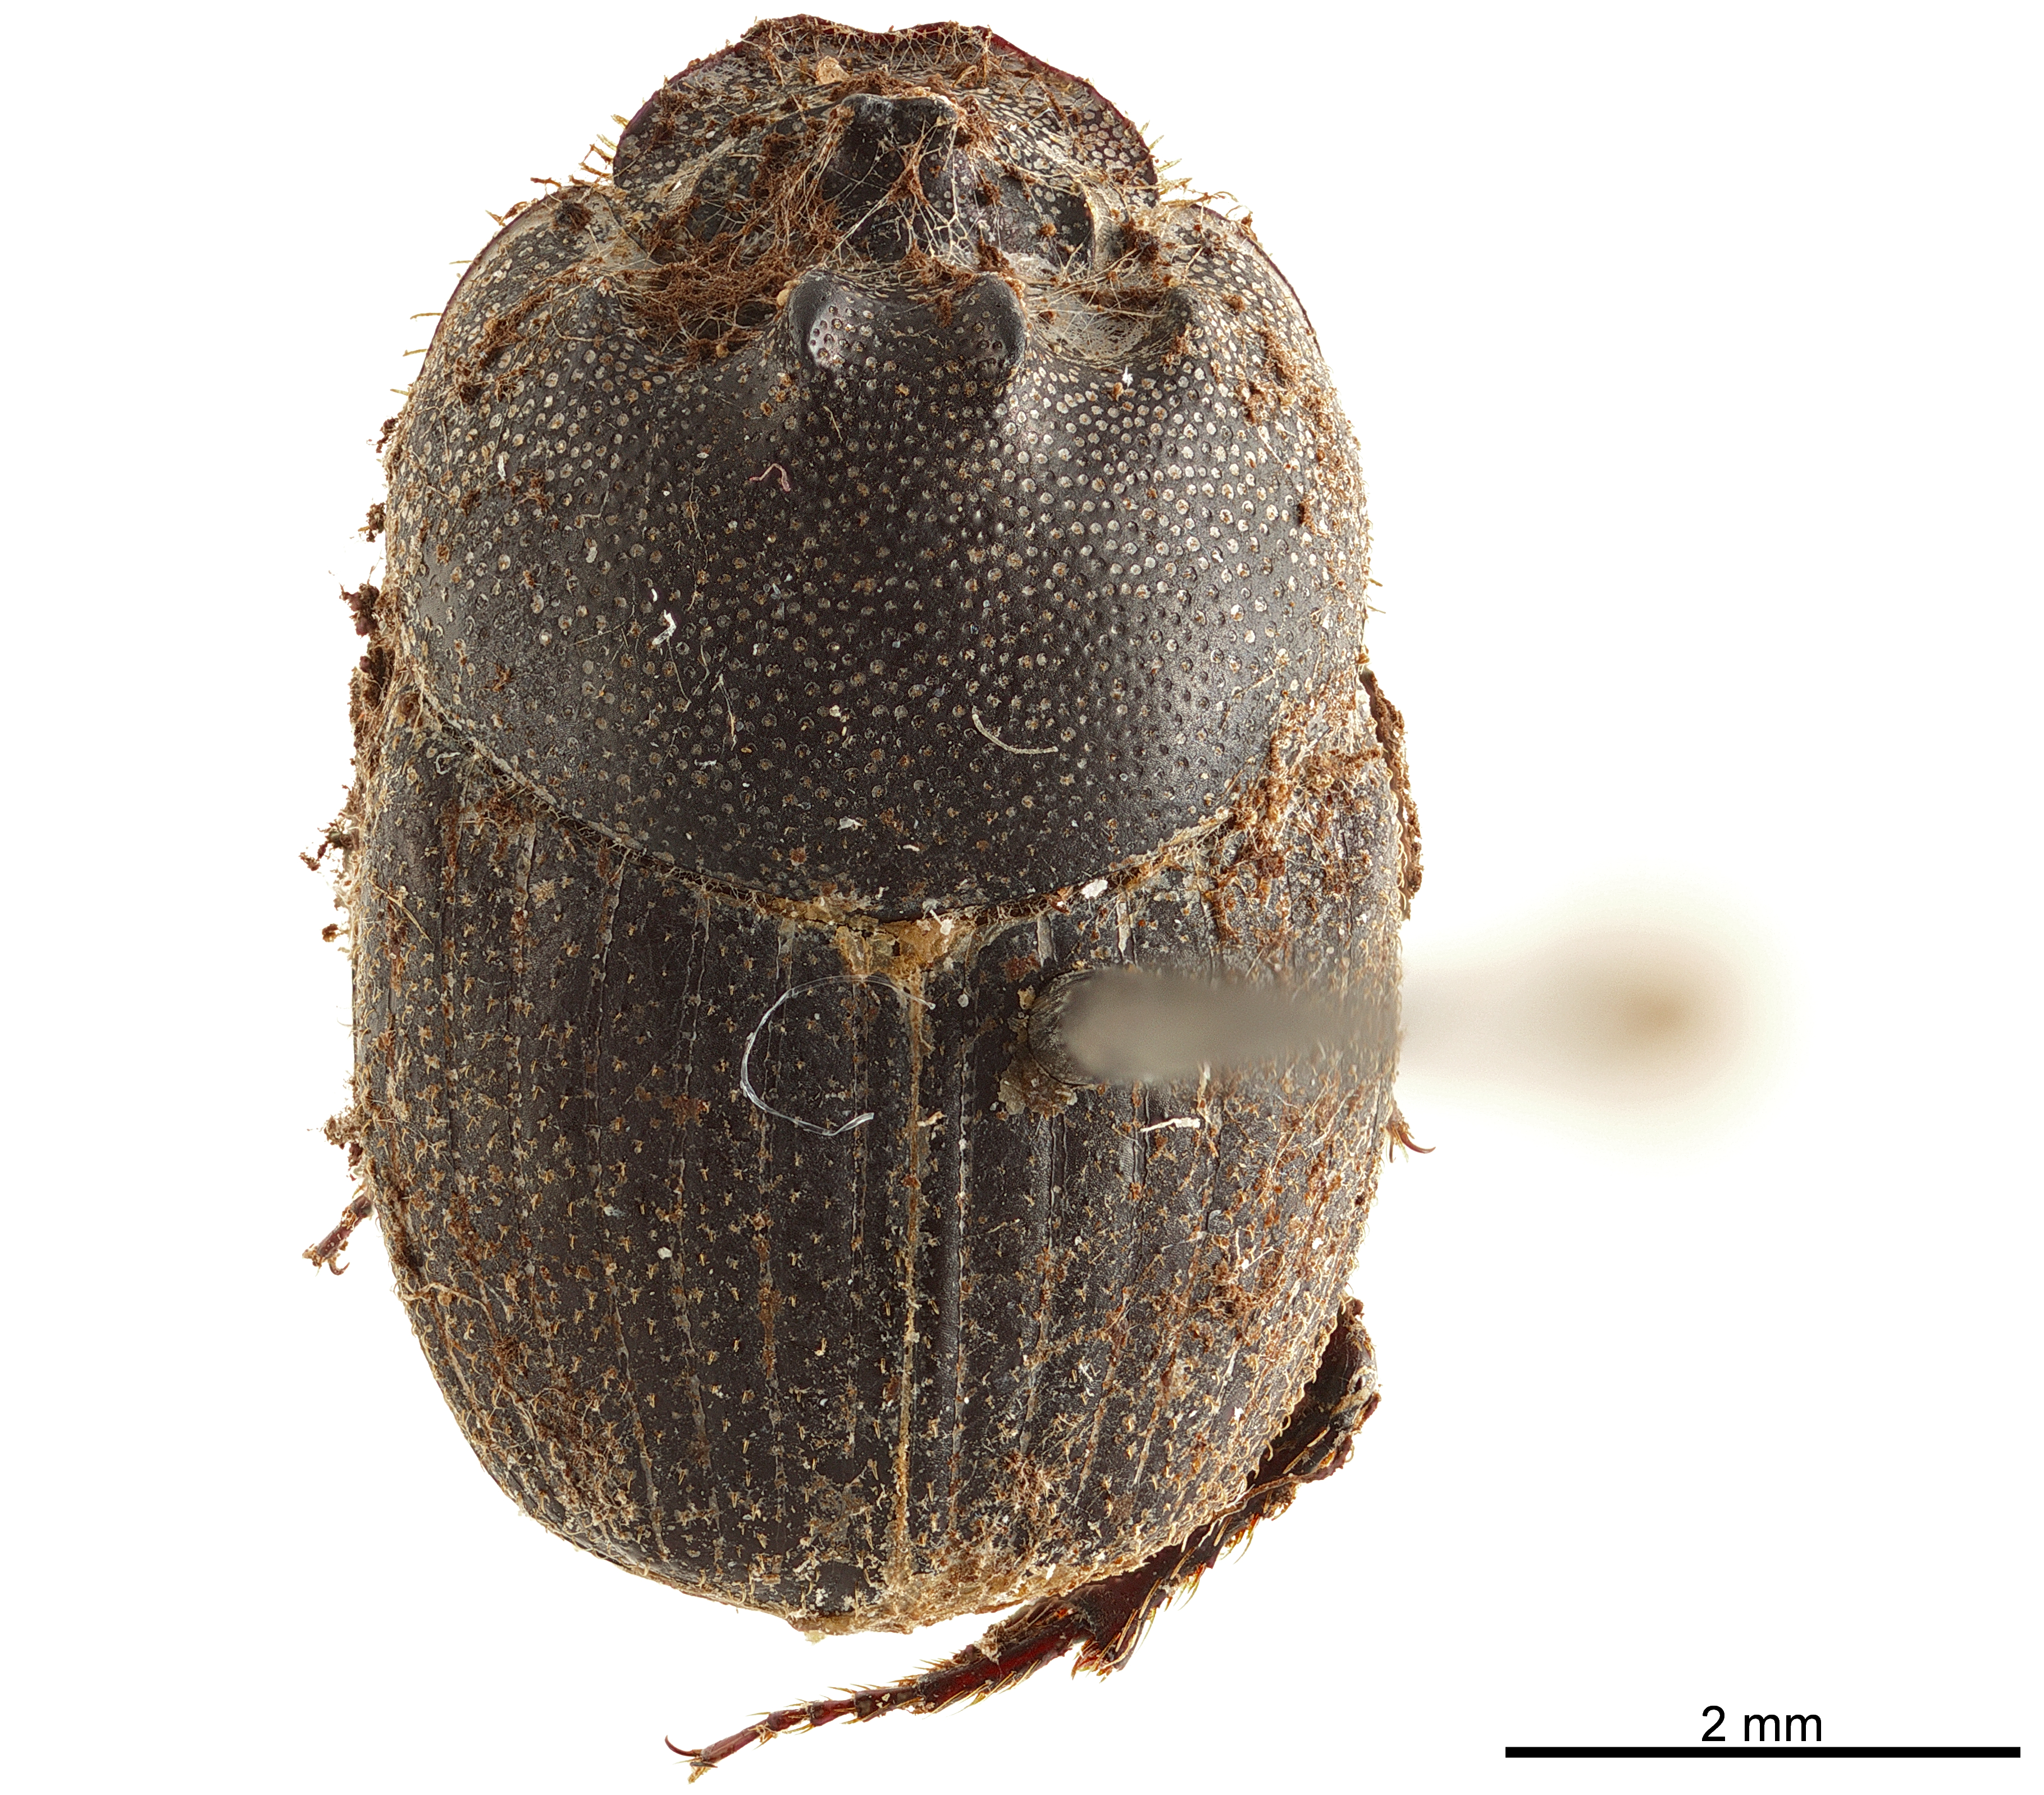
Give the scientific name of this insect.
Onthophagus polyodon
